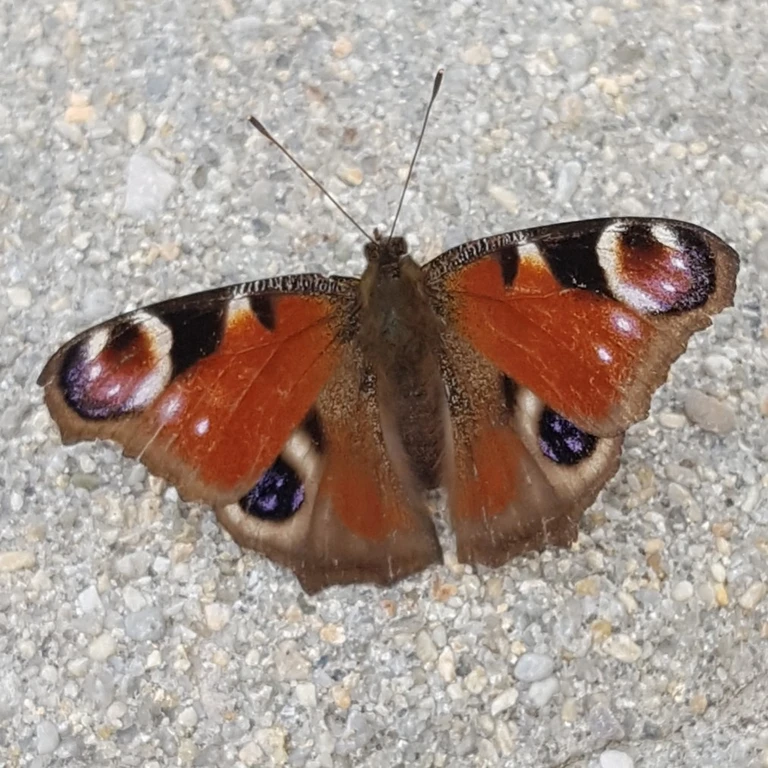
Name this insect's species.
Aglais io
